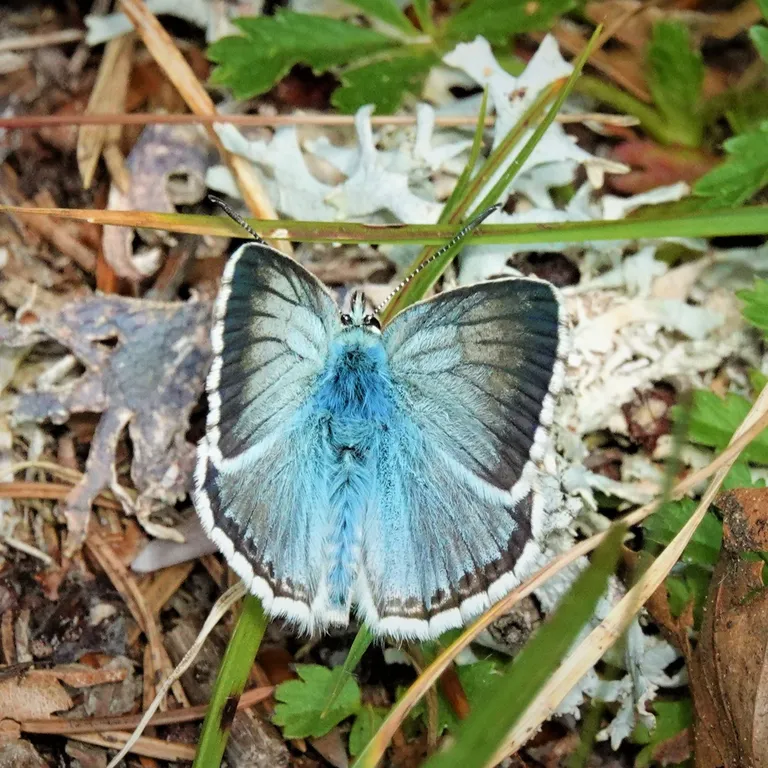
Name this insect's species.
Lysandra coridon
